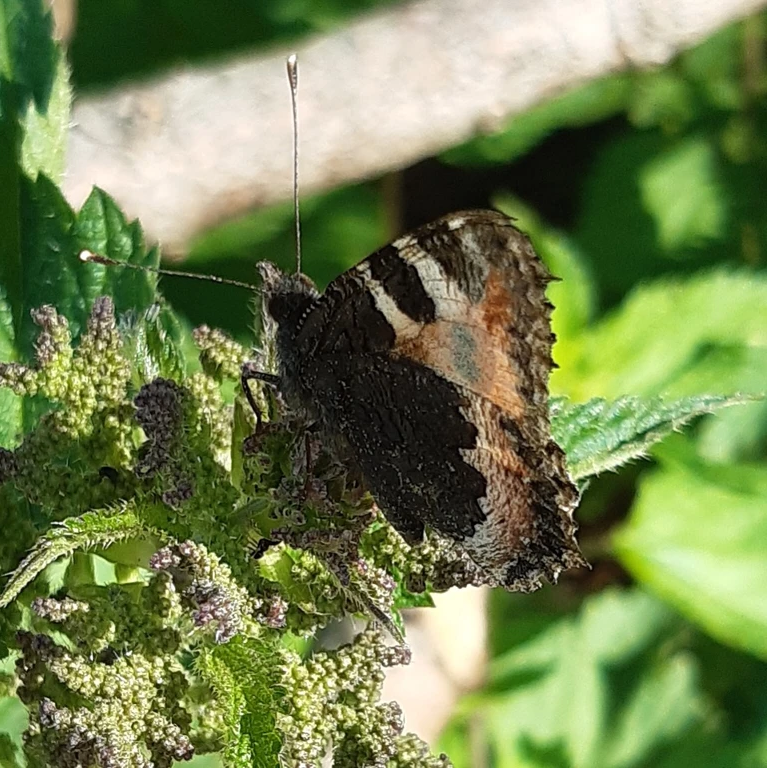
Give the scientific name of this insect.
Aglais urticae
